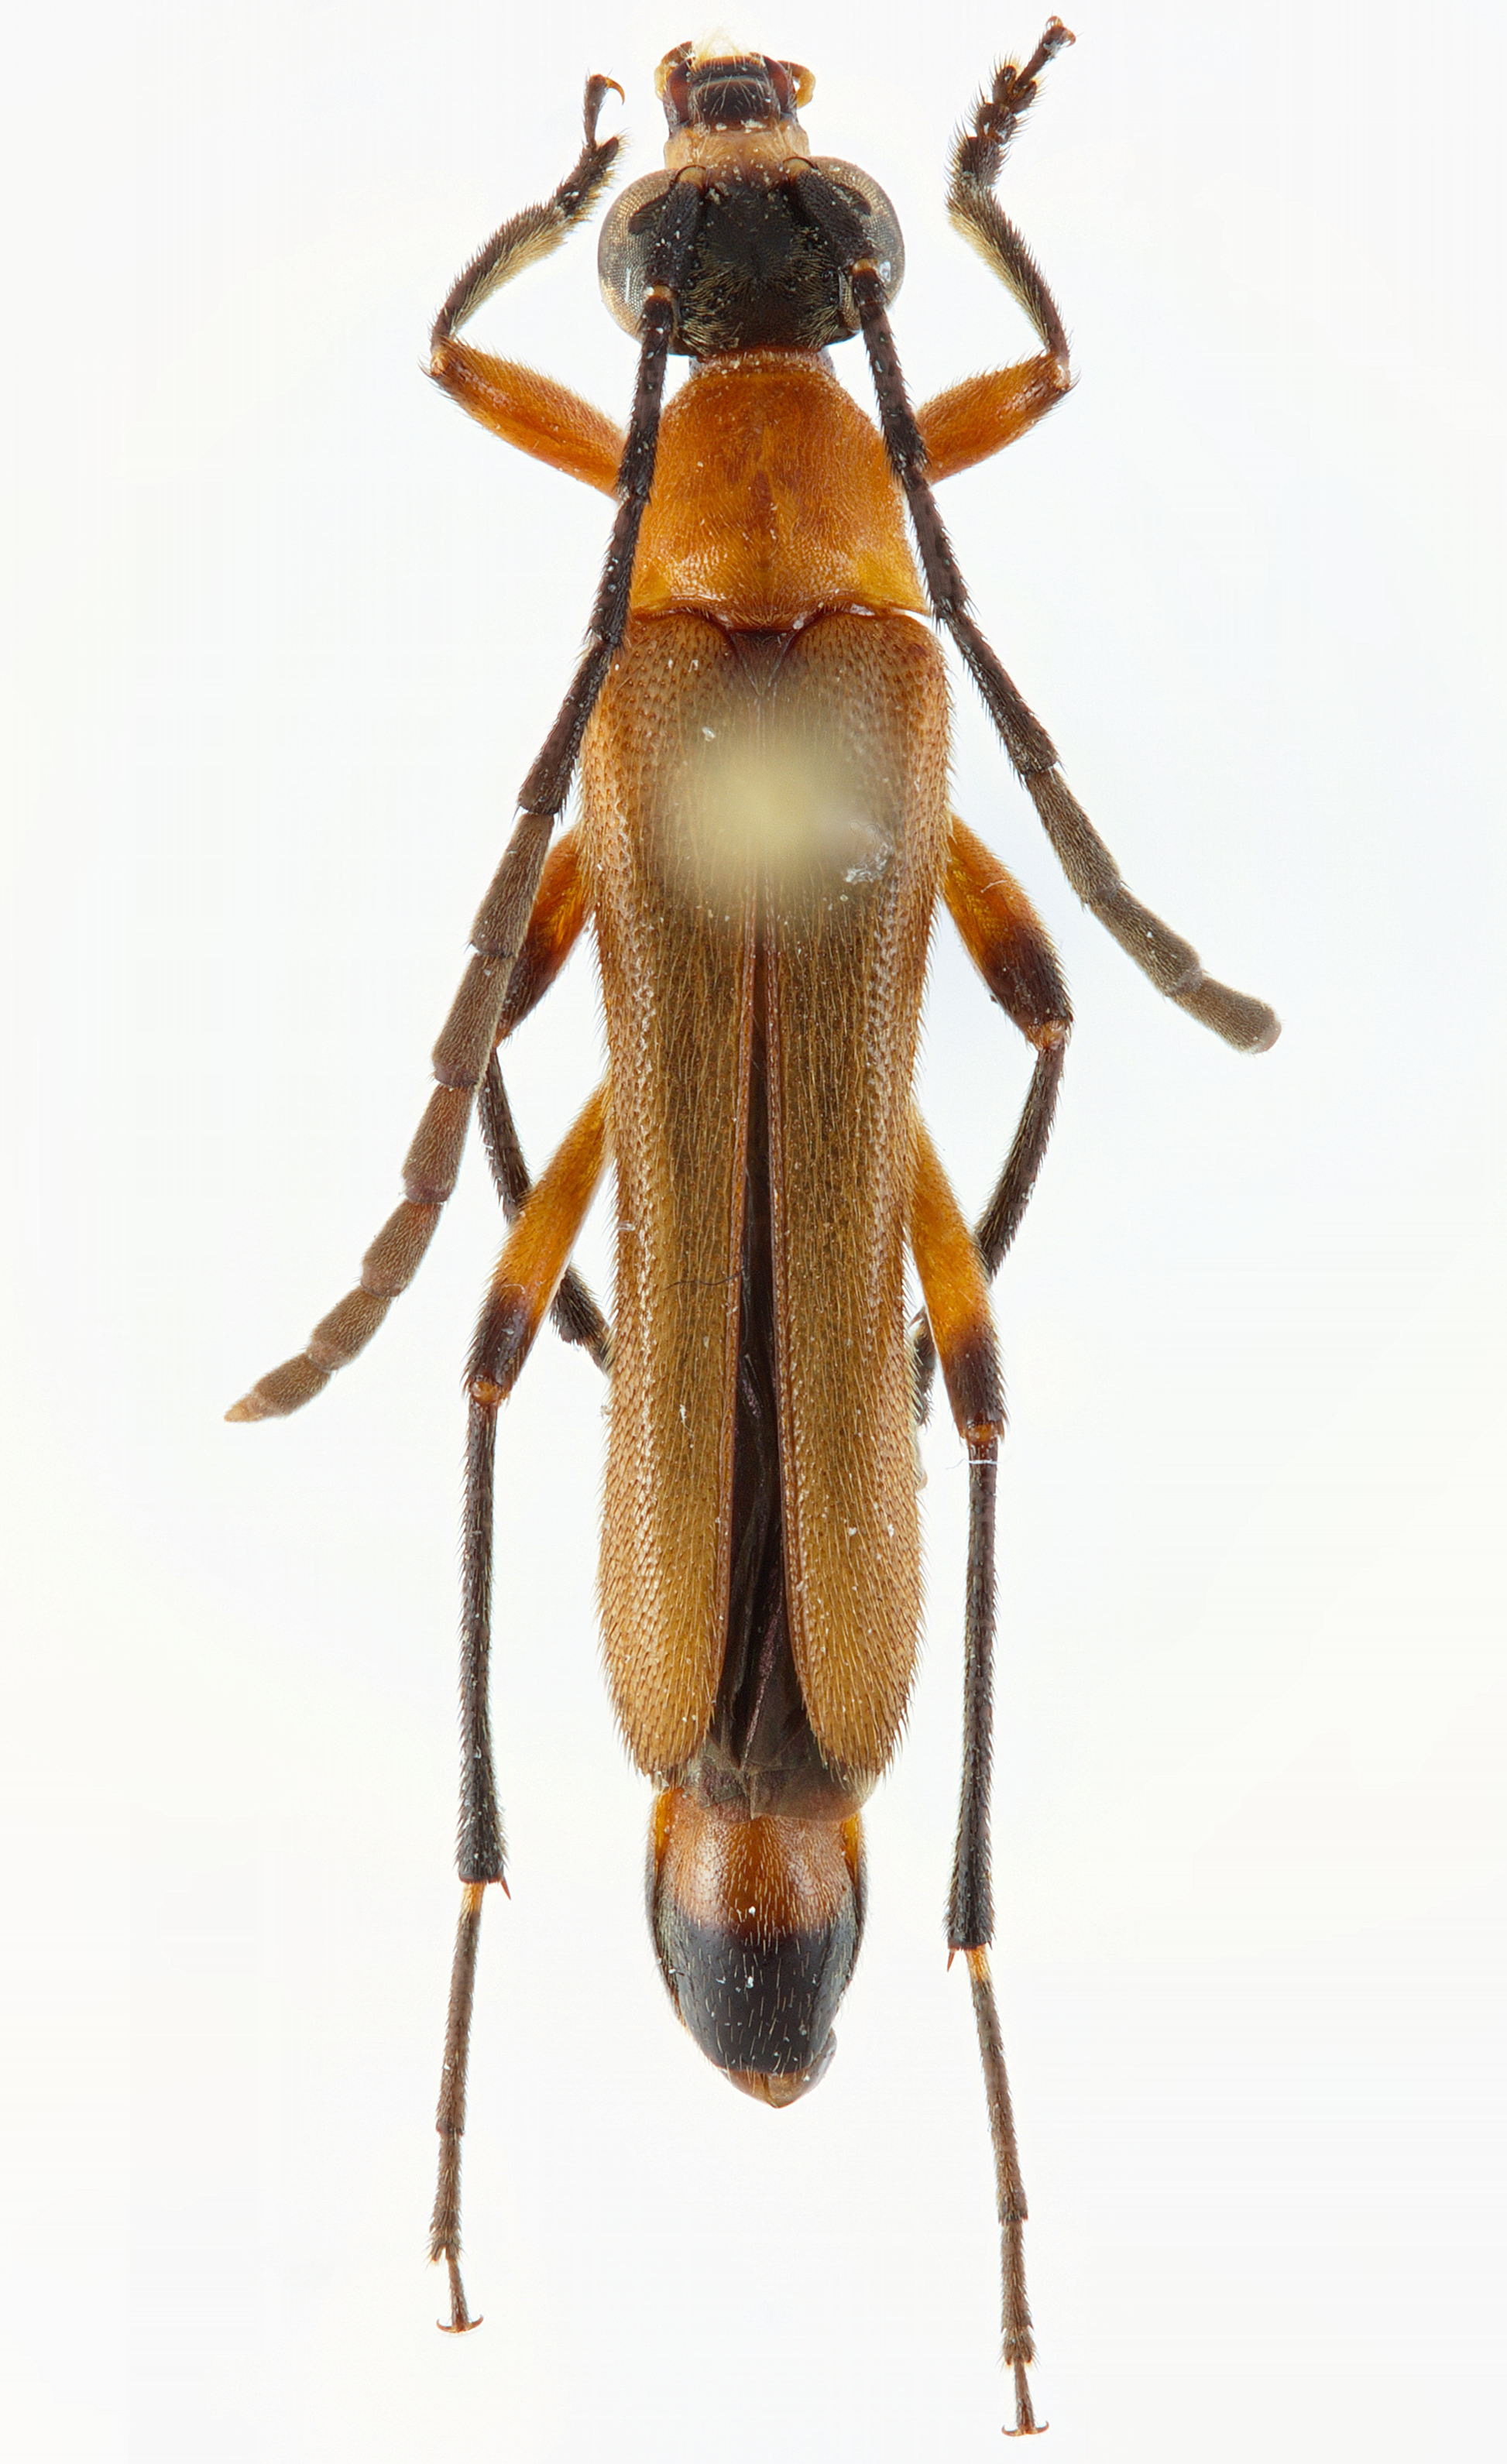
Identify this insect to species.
Strangalia chemsaki
